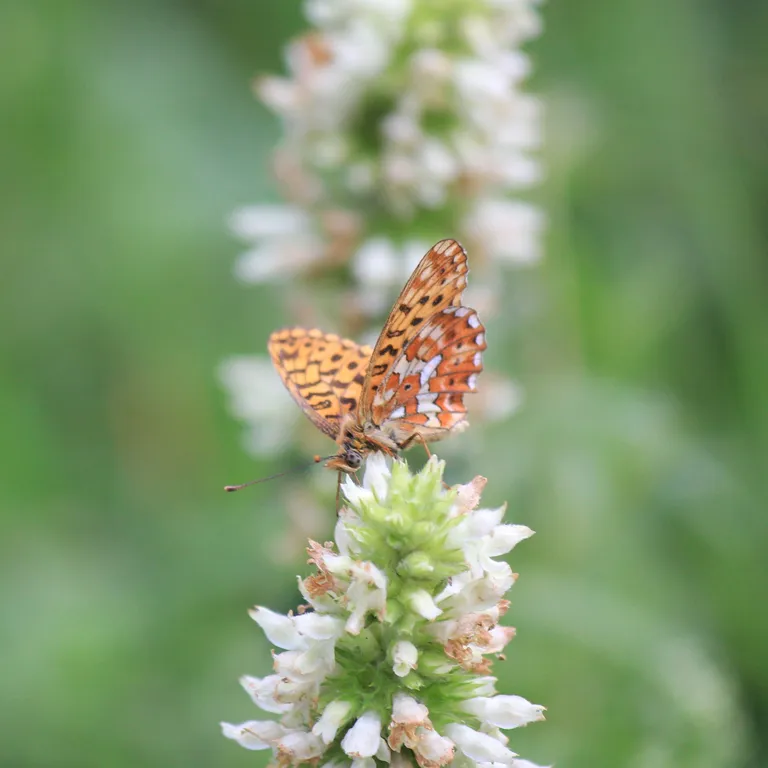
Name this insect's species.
Boloria euphrosyne (also Clossiana euphrosyne)
